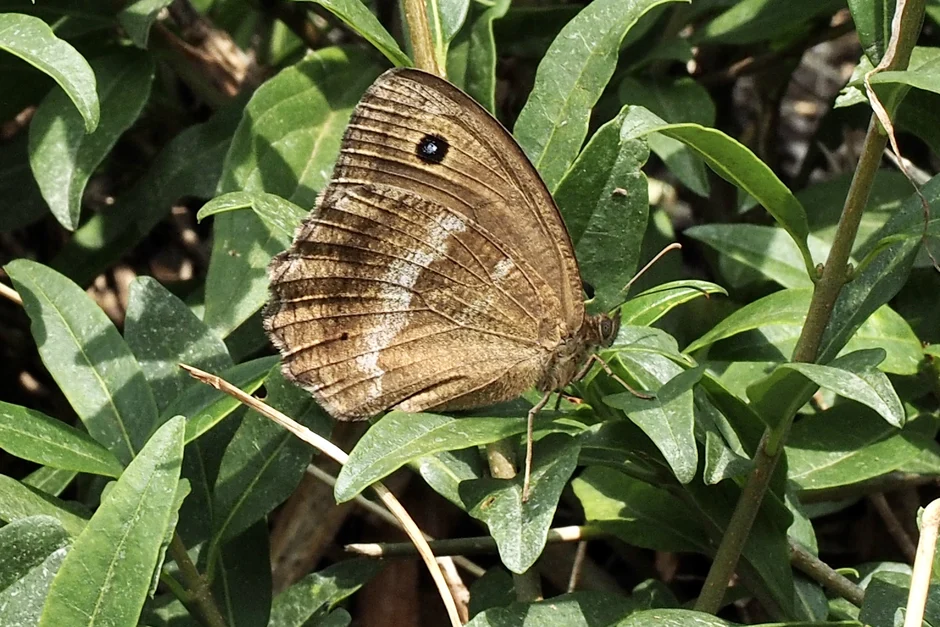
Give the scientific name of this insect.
Minois dryas
